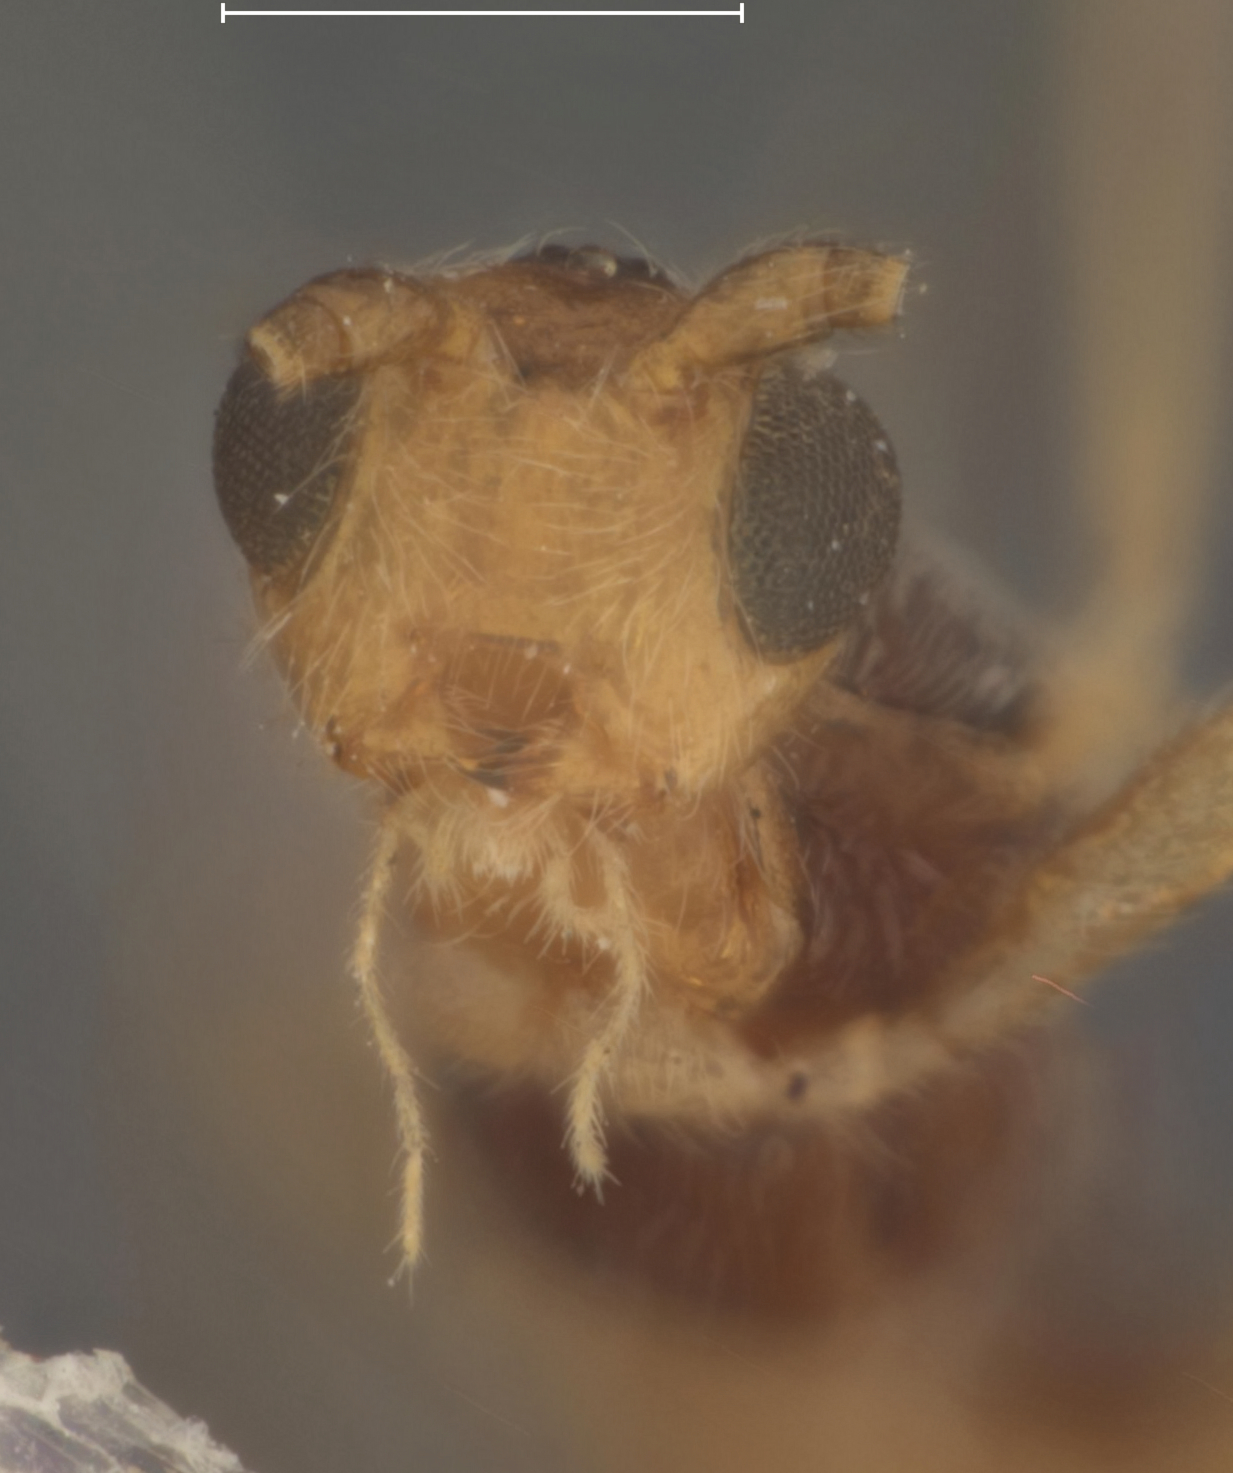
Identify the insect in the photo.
Hormiopterus choenobivorus
